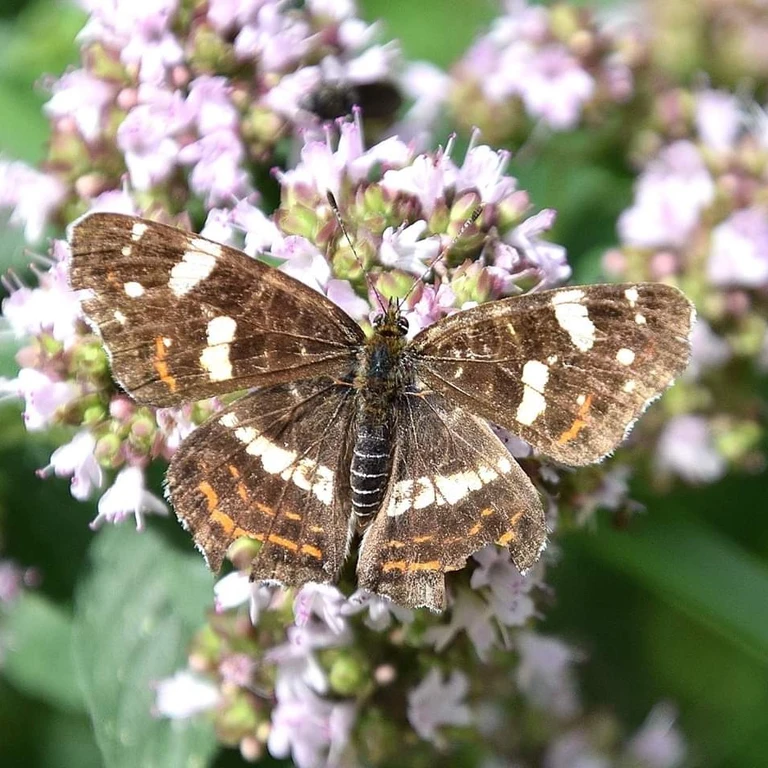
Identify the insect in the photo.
Araschnia levana
